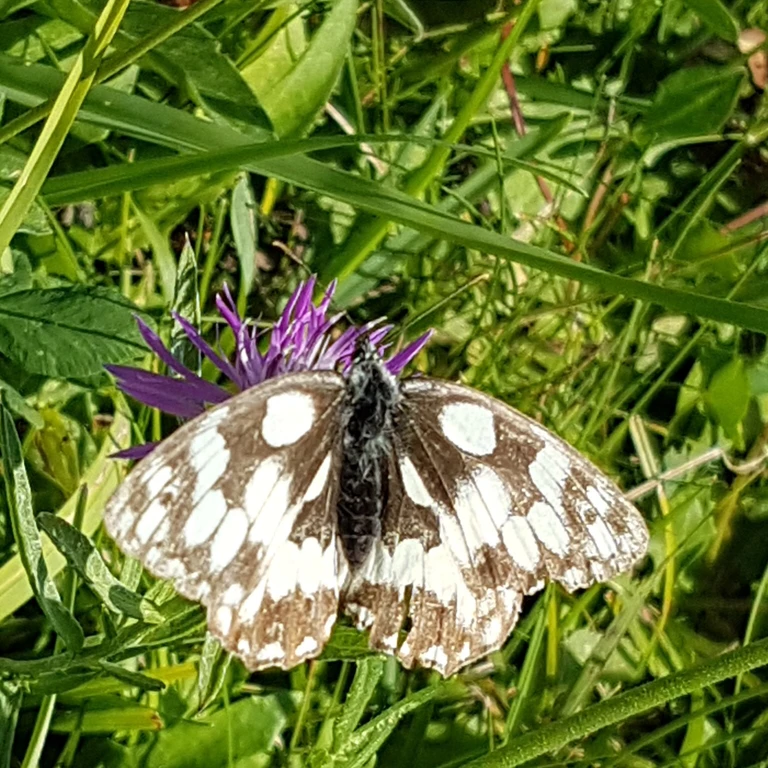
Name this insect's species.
Melanargia galathea
